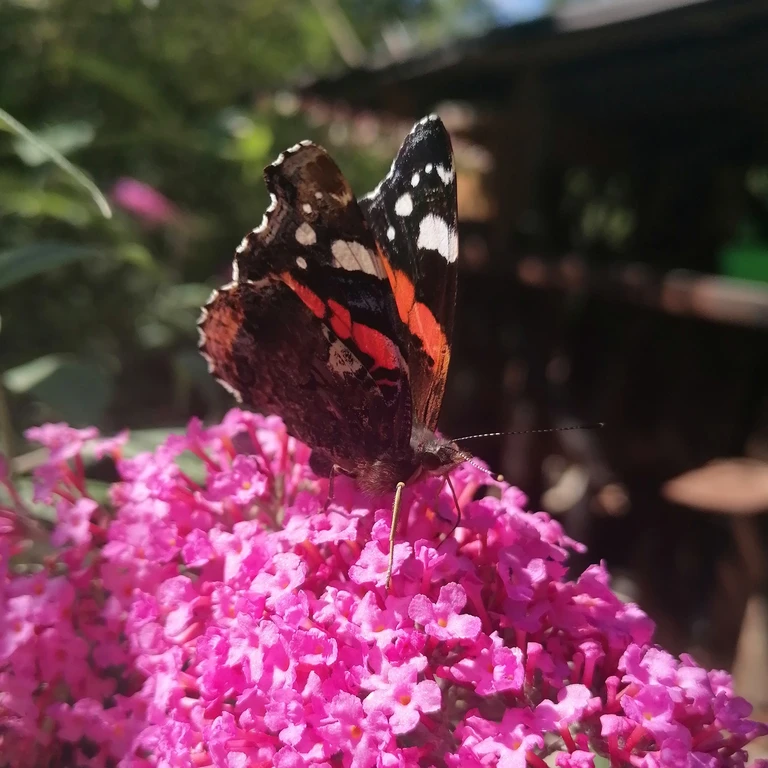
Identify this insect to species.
Vanessa atalanta
